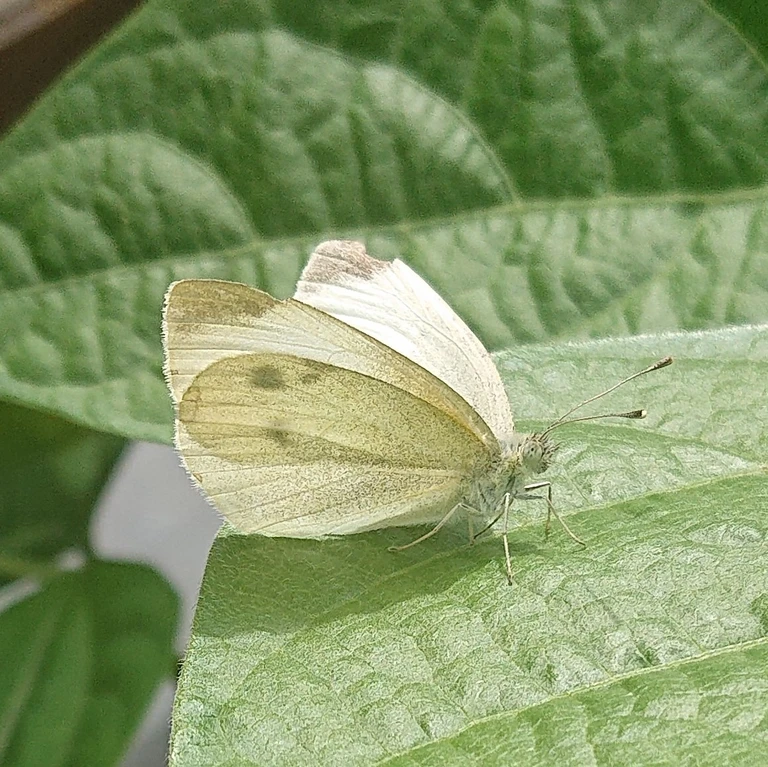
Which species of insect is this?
Pieris rapae
